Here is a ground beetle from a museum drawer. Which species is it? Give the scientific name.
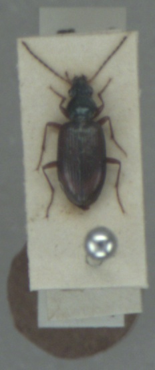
Bembidion testaceum
